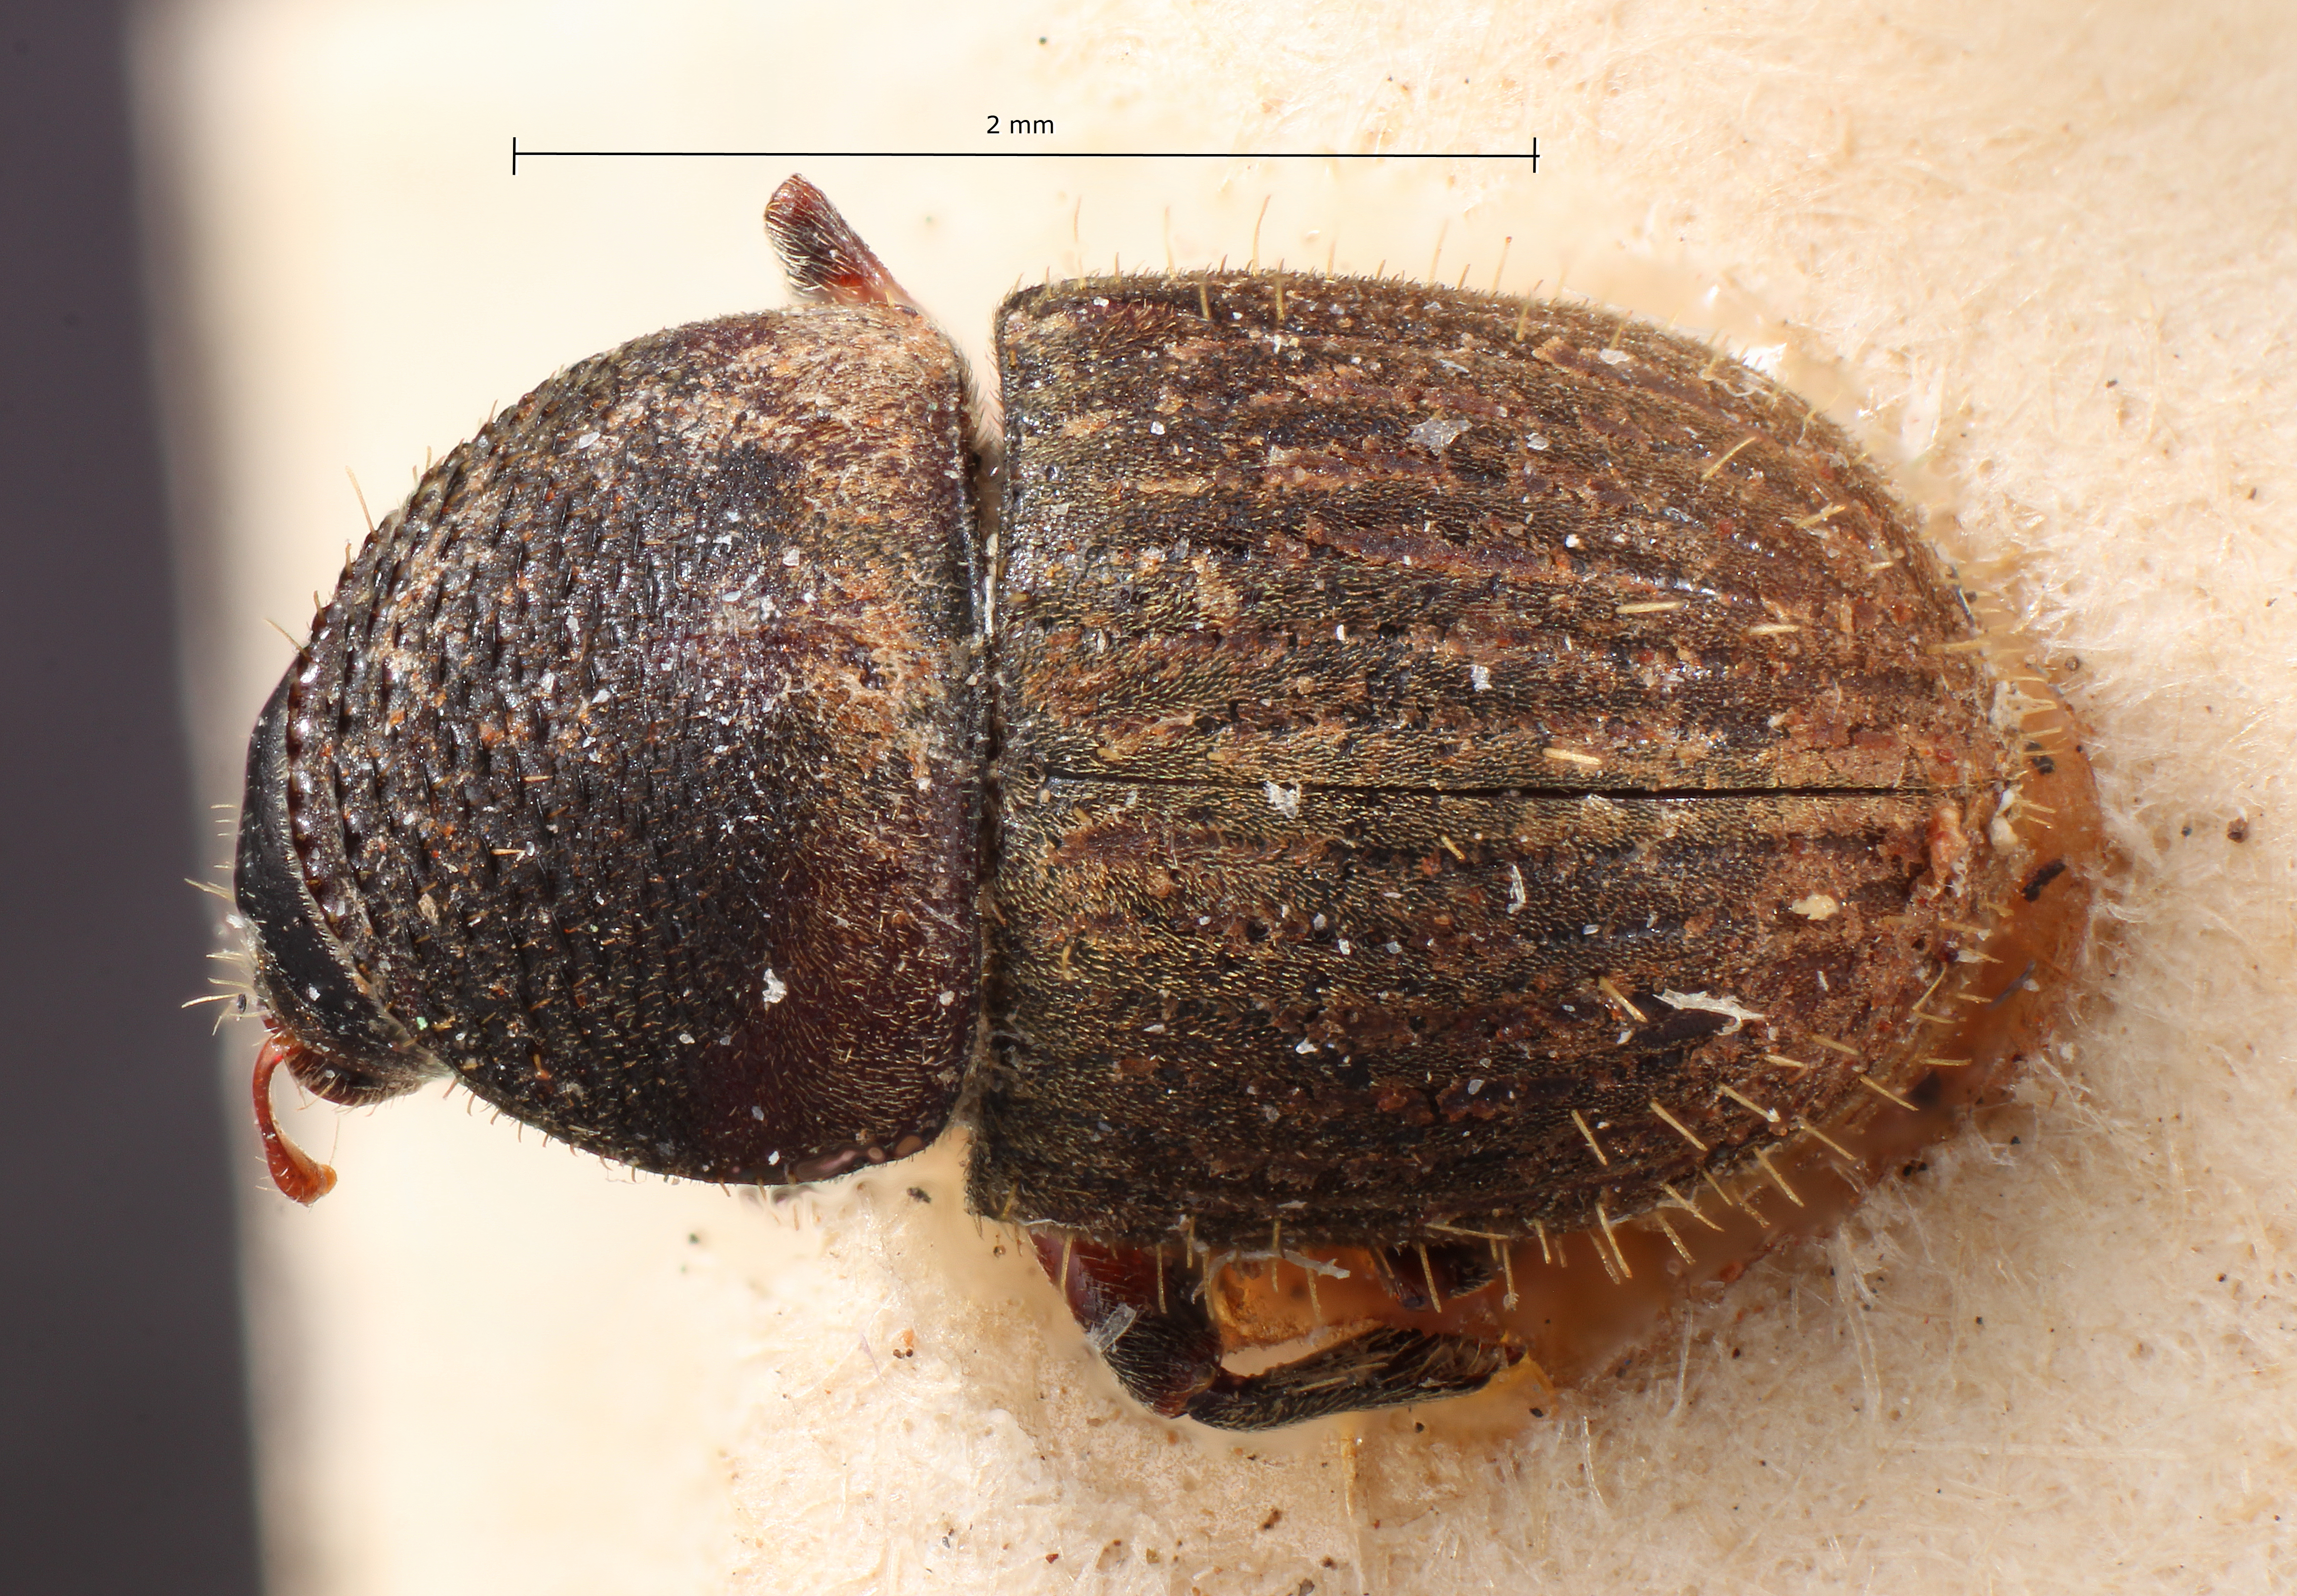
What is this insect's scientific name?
Problechilus brevis
